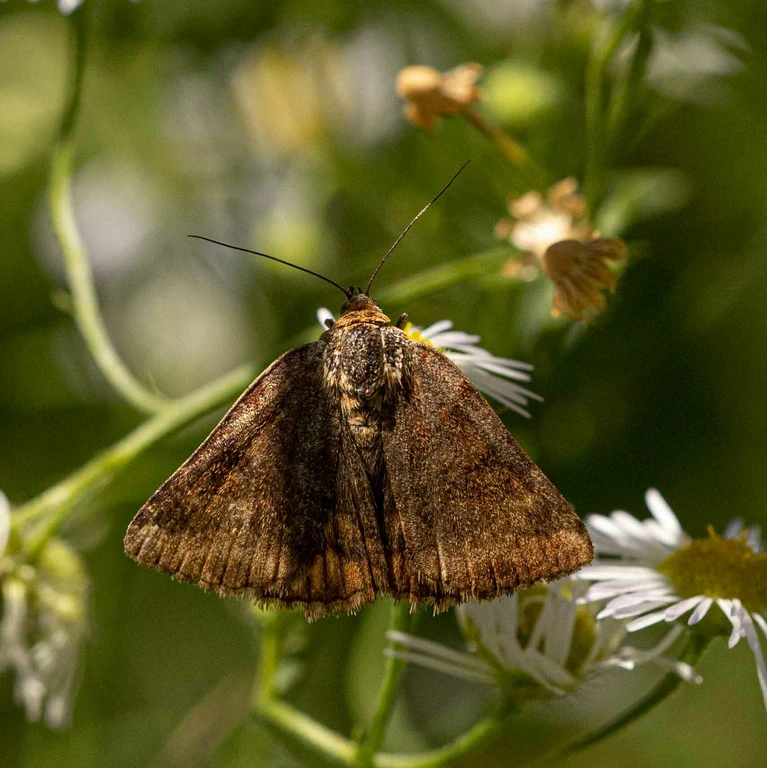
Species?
Euclidia glyphica
